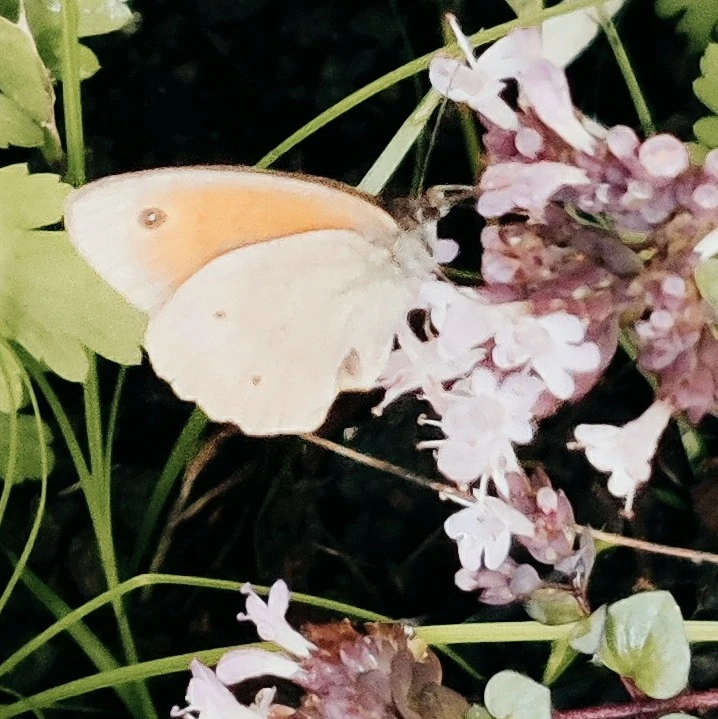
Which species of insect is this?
Maniola jurtina
